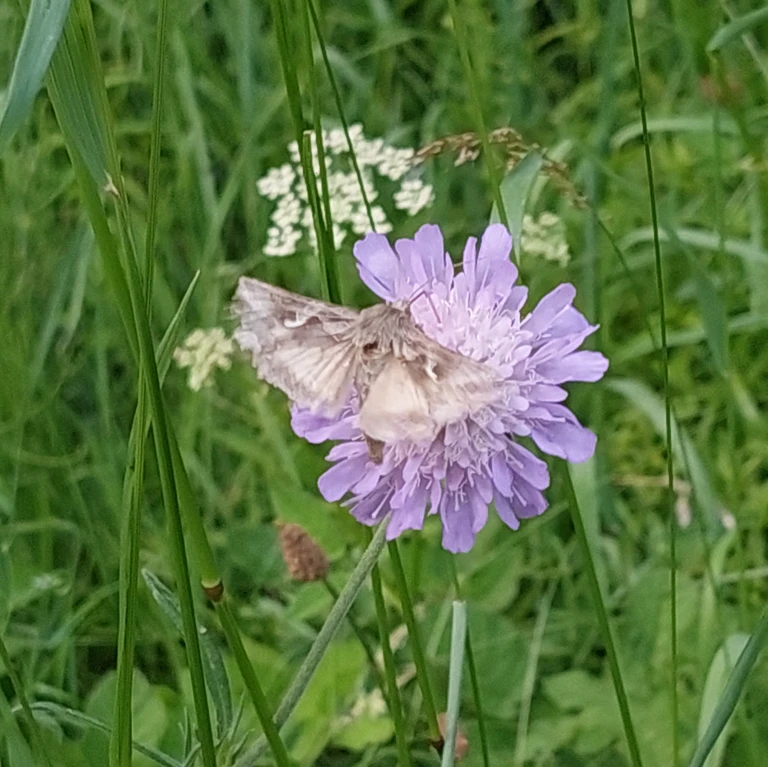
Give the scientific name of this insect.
Autographa gamma
